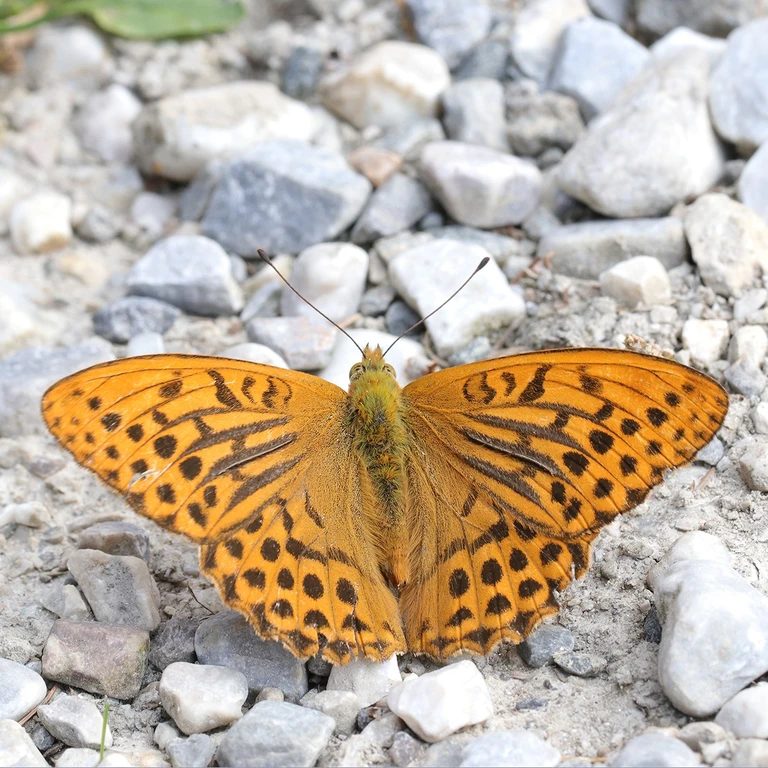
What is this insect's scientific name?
Argynnis paphia
